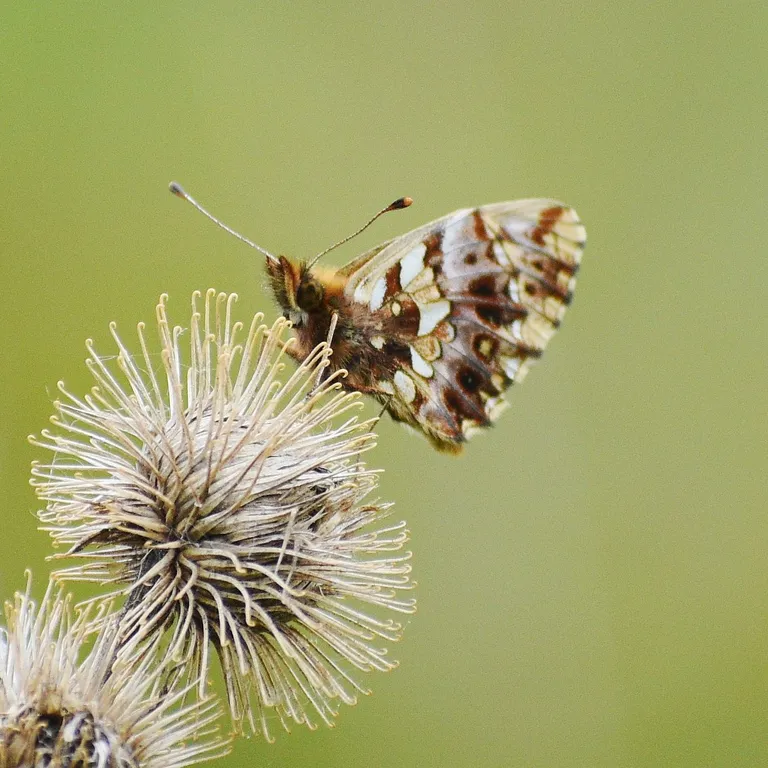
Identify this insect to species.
Boloria dia
